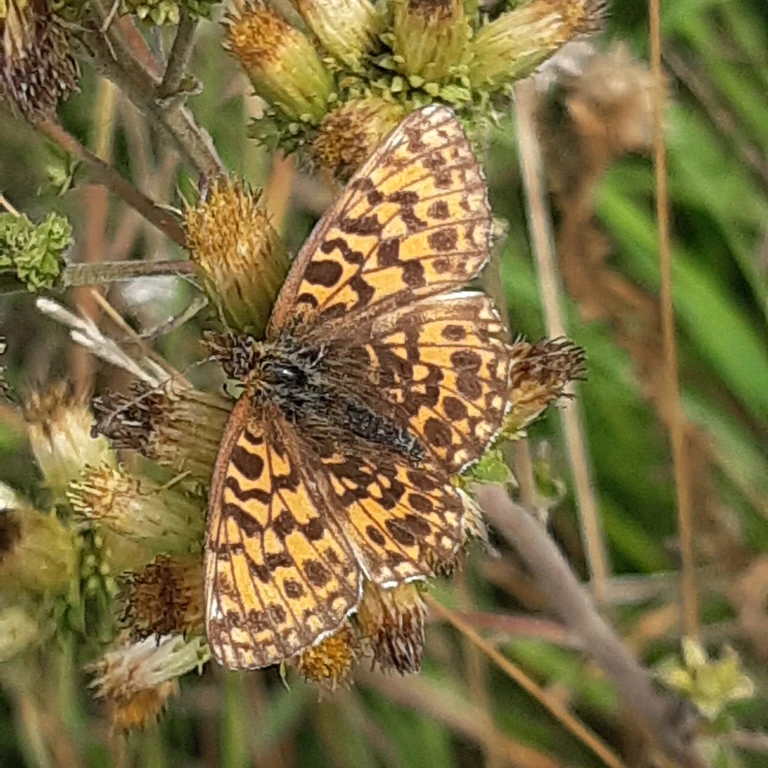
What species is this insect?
Boloria dia
